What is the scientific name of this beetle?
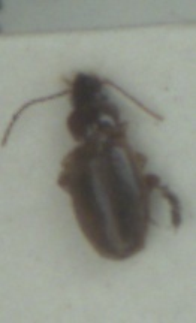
Trechus obtusus
